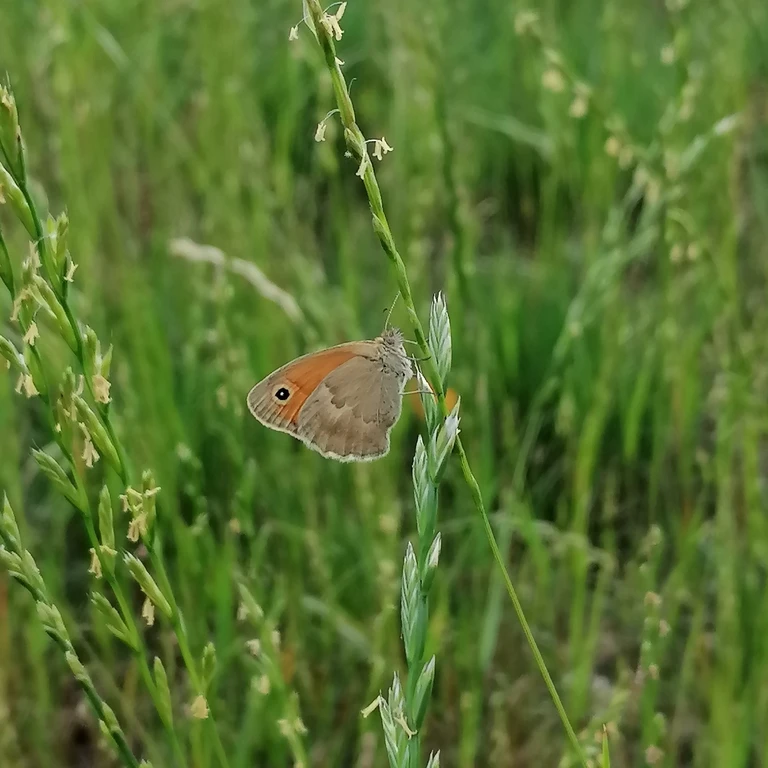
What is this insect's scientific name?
Coenonympha pamphilus
